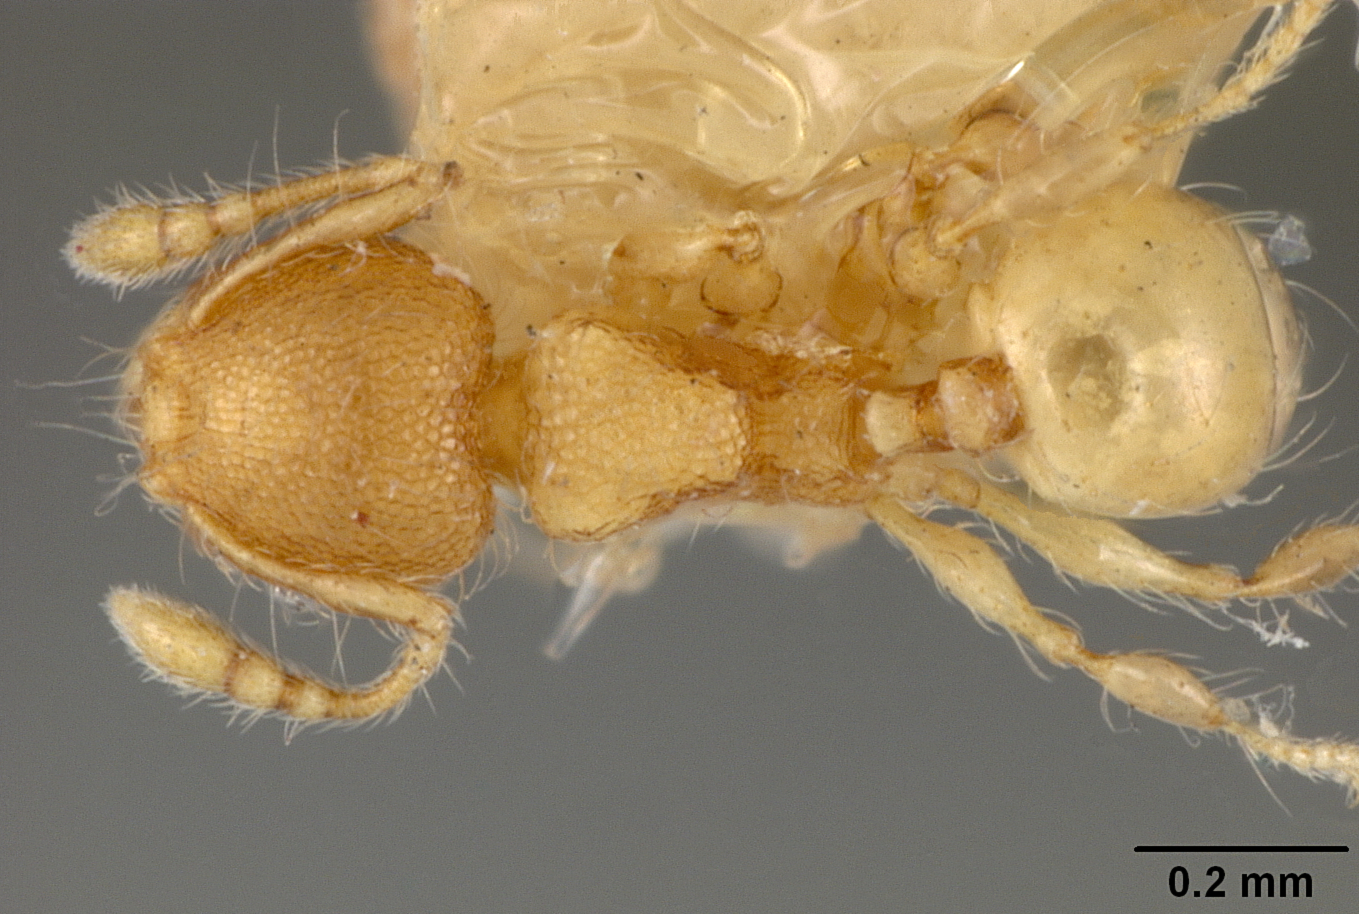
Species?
Pheidole tachigaliae
